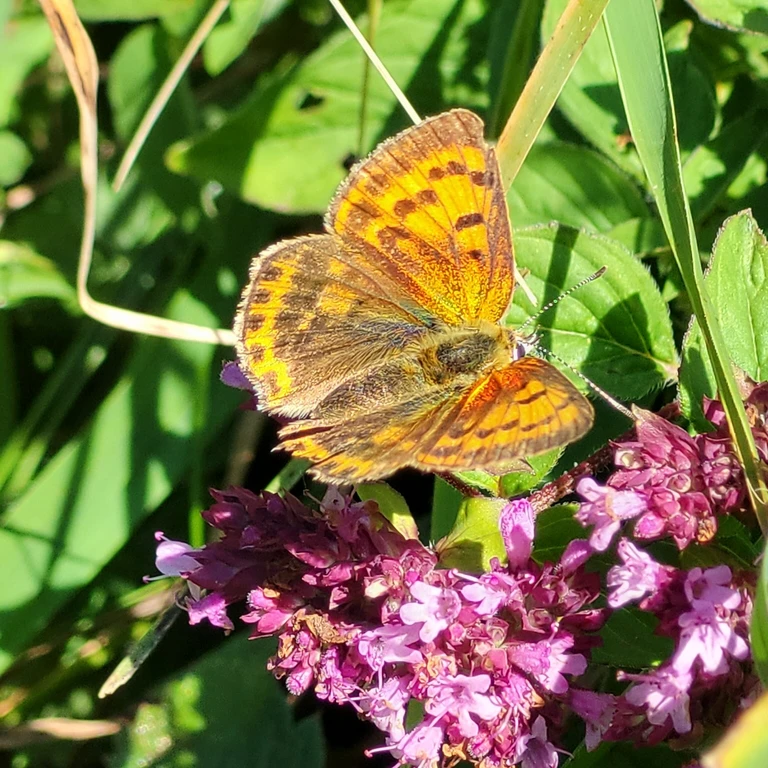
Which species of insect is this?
Lycaena virgaureae
